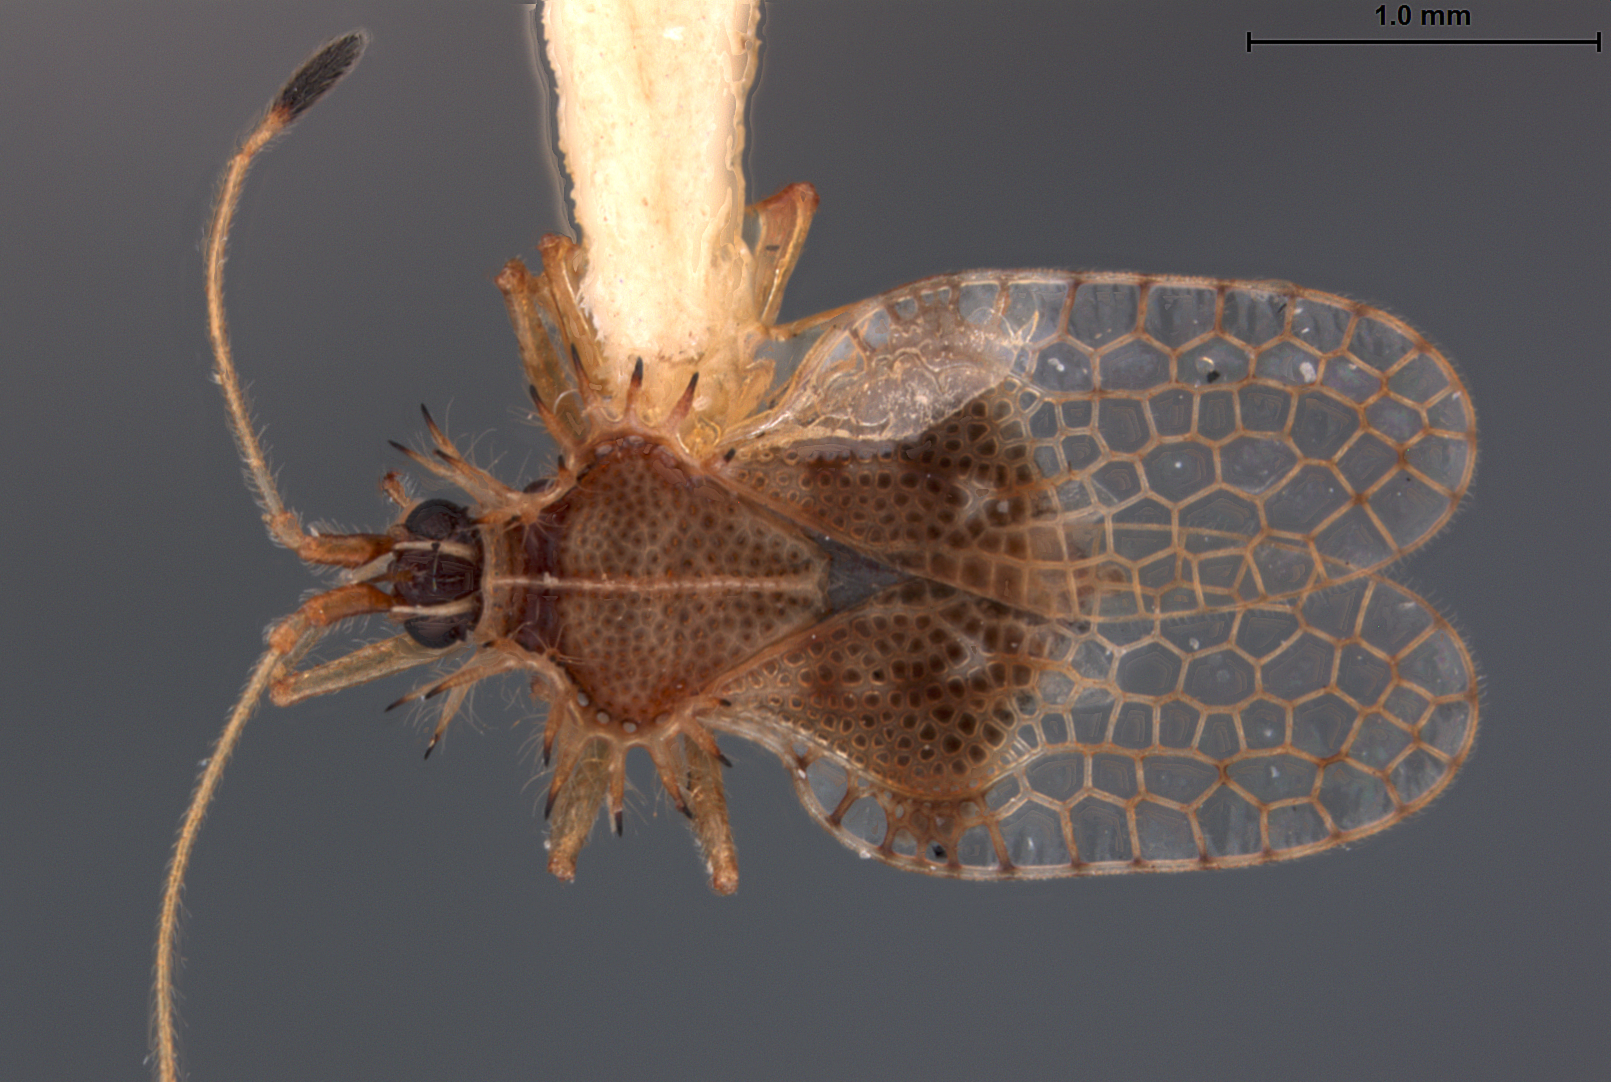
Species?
Acanthocheila dira
